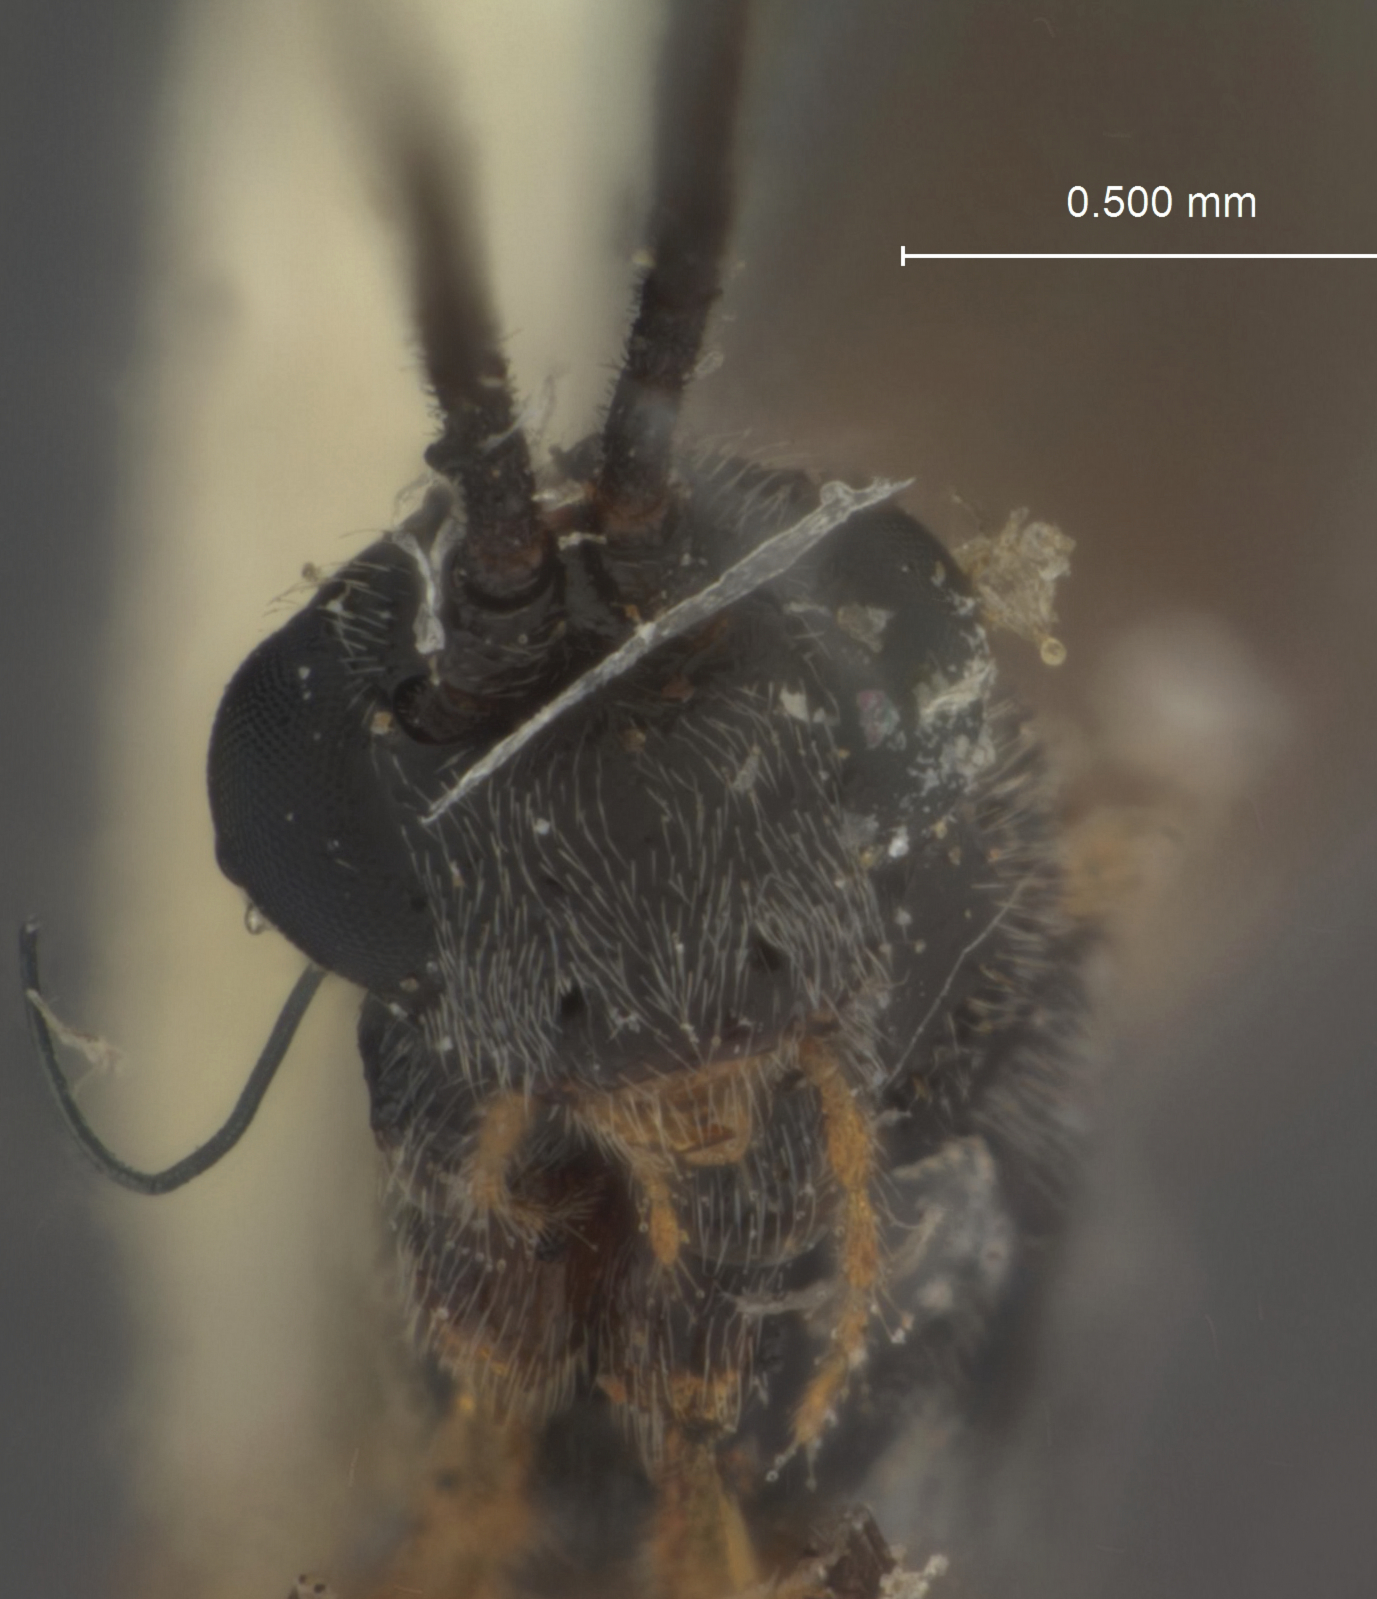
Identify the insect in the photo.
Bassus pyrifolii
